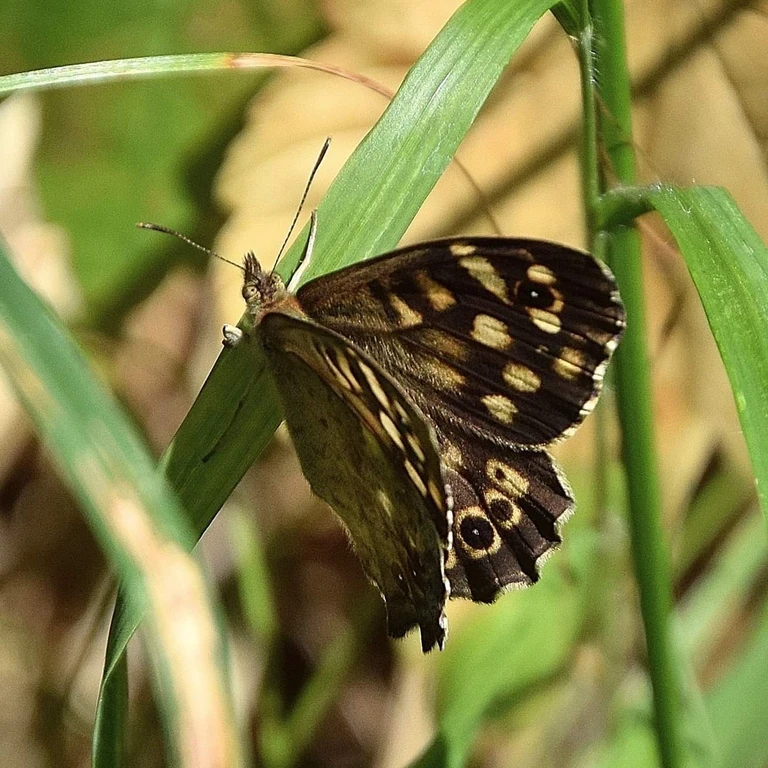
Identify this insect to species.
Pararge aegeria
